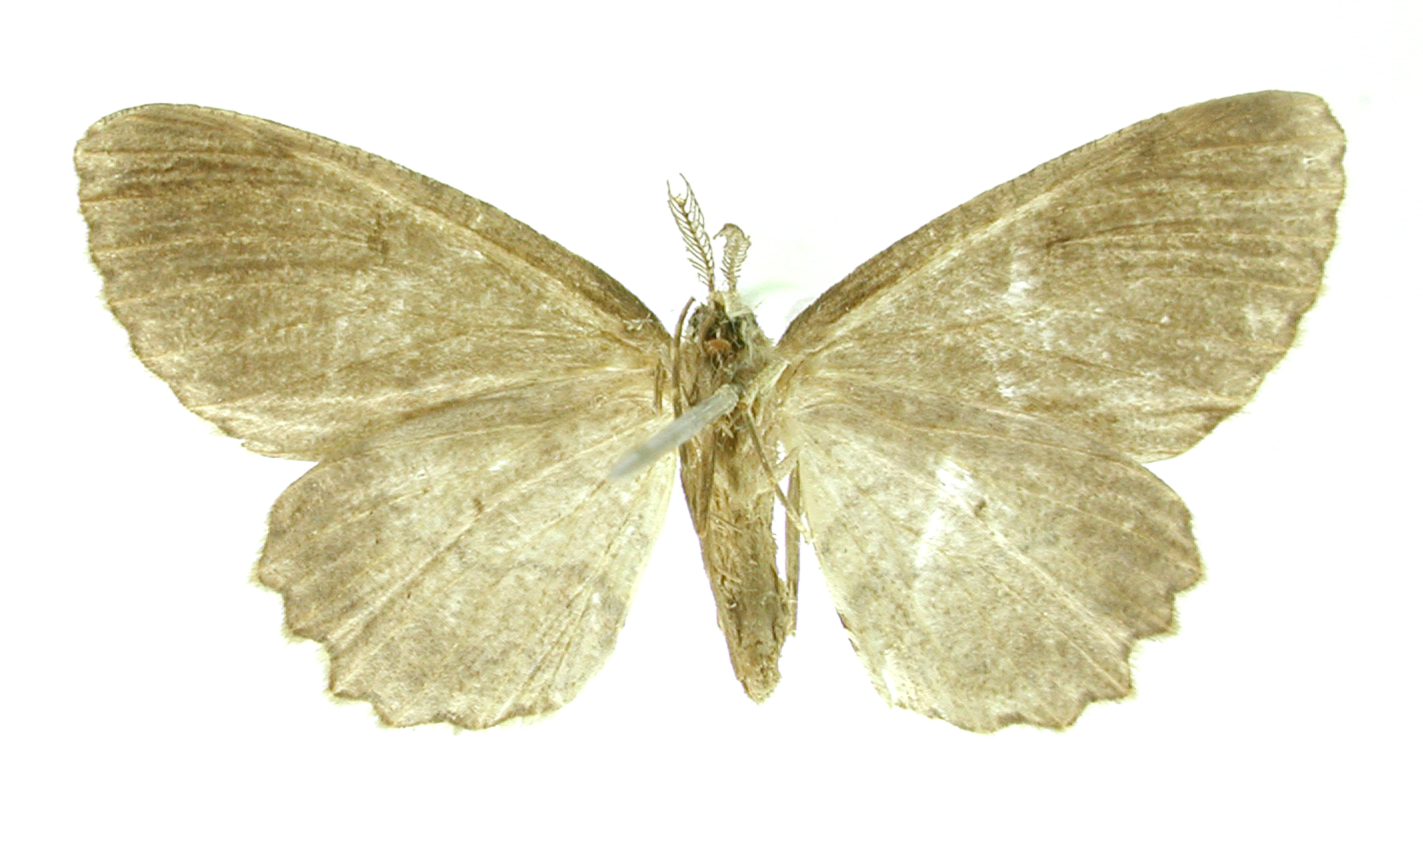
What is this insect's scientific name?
Stenalcidia conveniens
